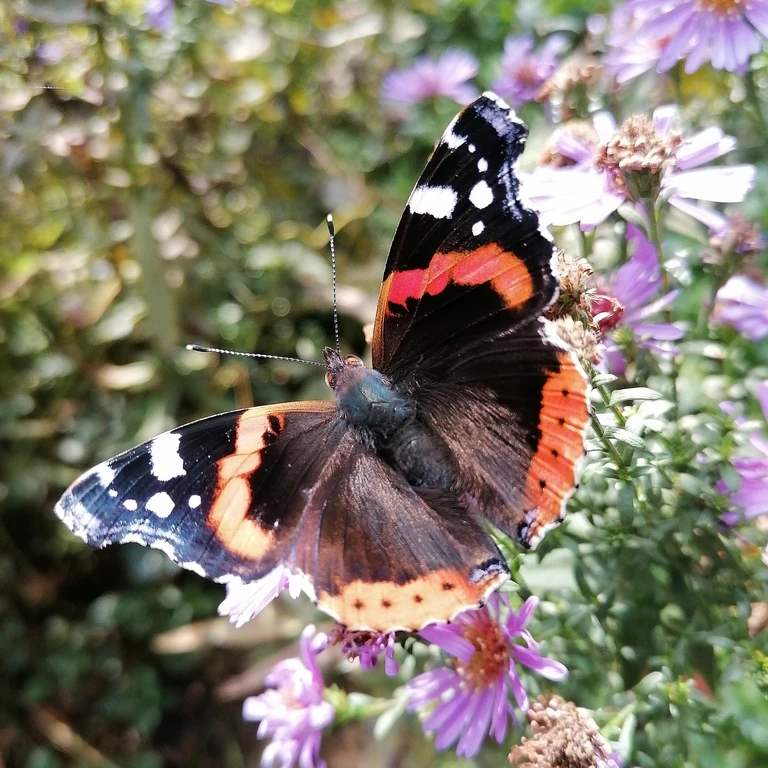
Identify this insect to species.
Vanessa atalanta
